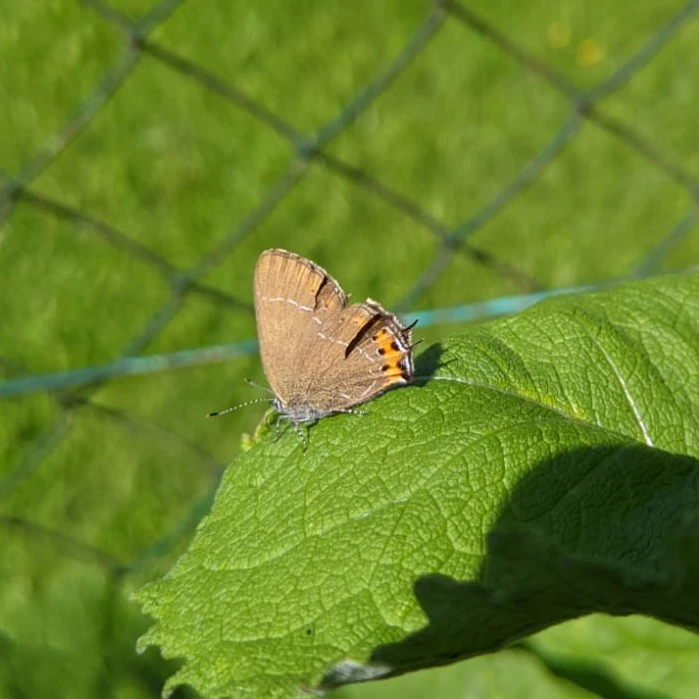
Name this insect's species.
Satyrium pruni (also Fixsenia pruni)
